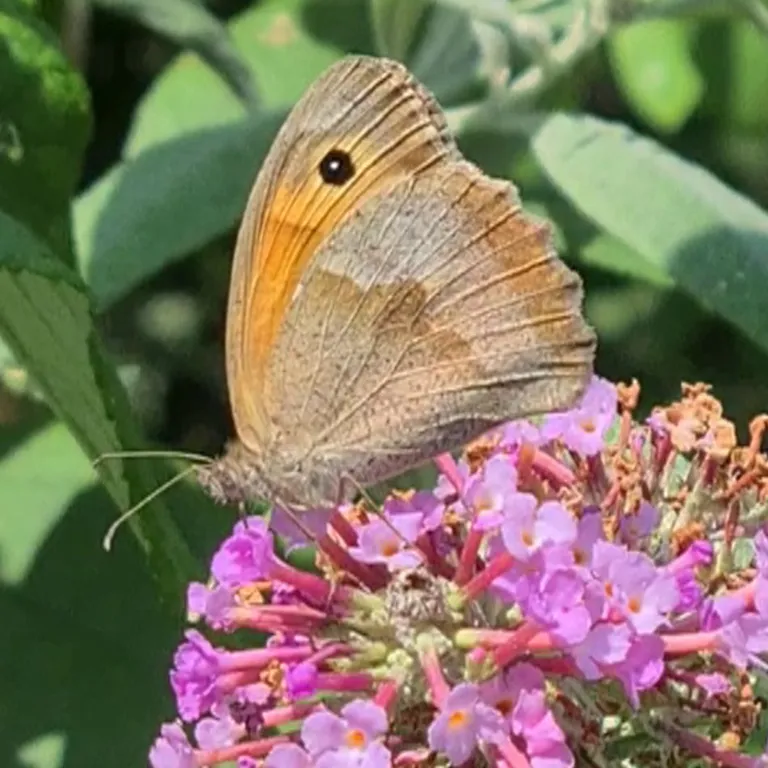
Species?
Maniola jurtina
